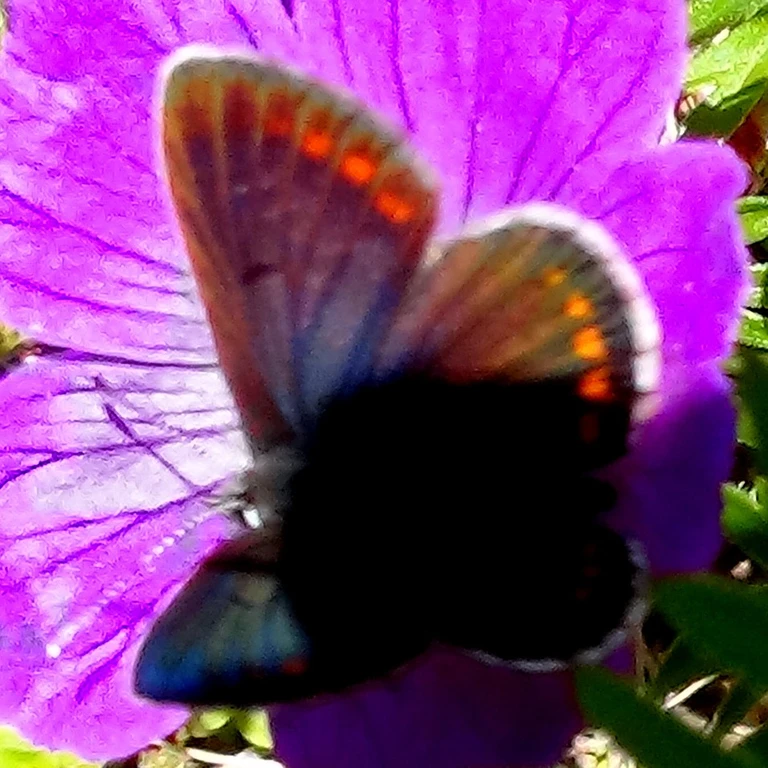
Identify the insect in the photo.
Aricia agestis/artaxerxes
